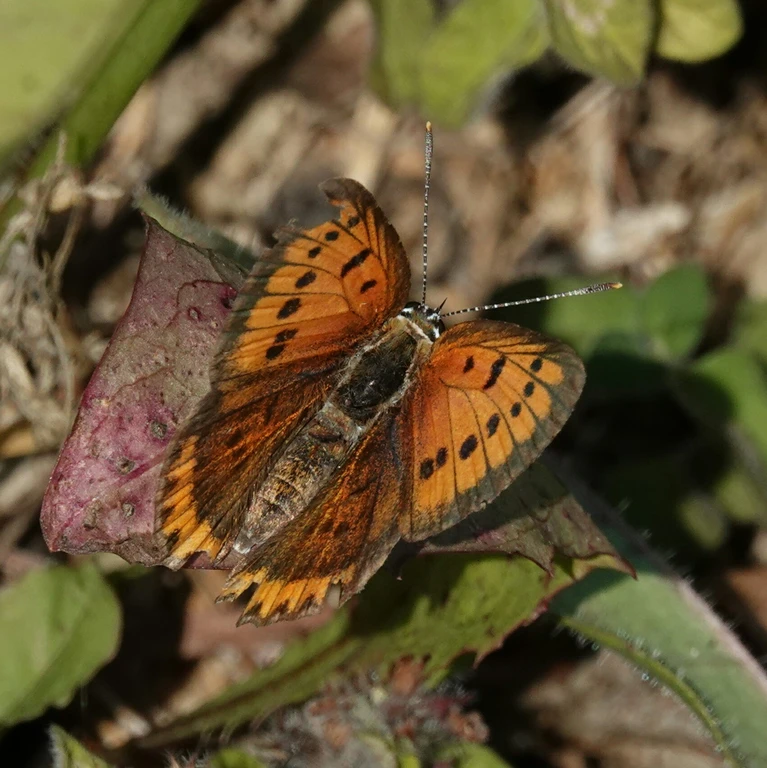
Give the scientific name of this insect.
Lycaena dispar
